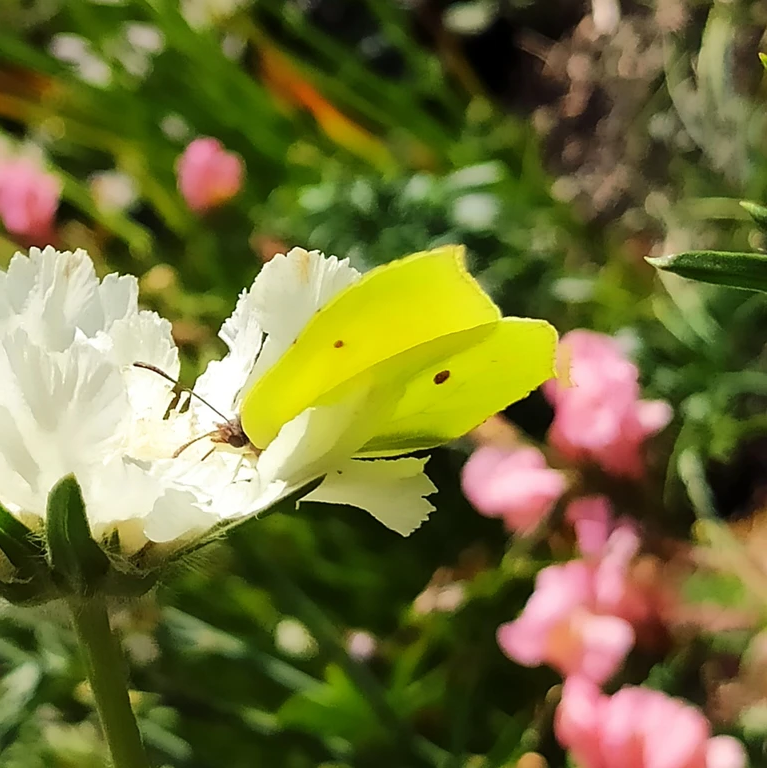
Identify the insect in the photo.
Gonepteryx rhamni
